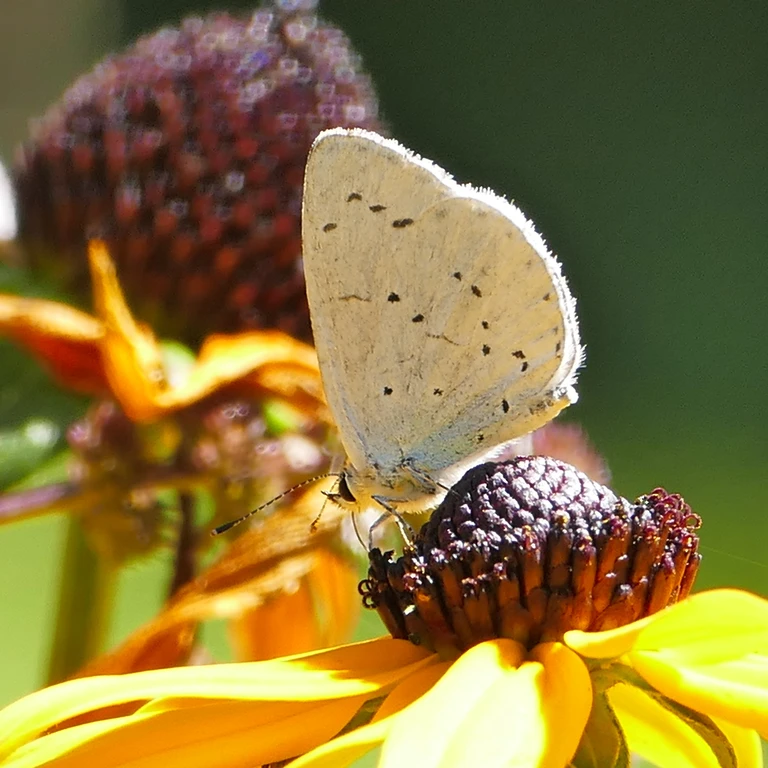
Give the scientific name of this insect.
Celastrina argiolus
